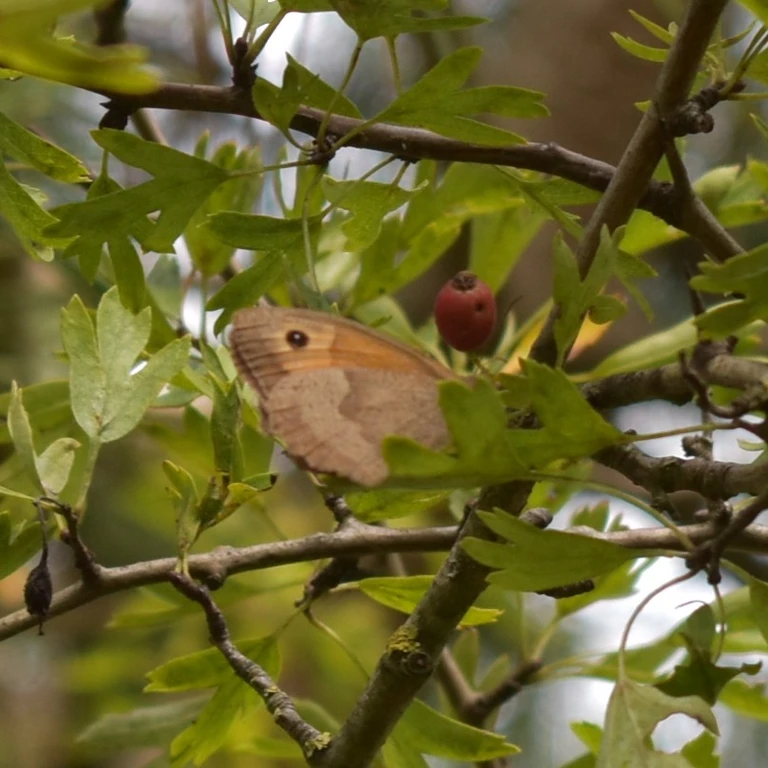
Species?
Maniola jurtina
